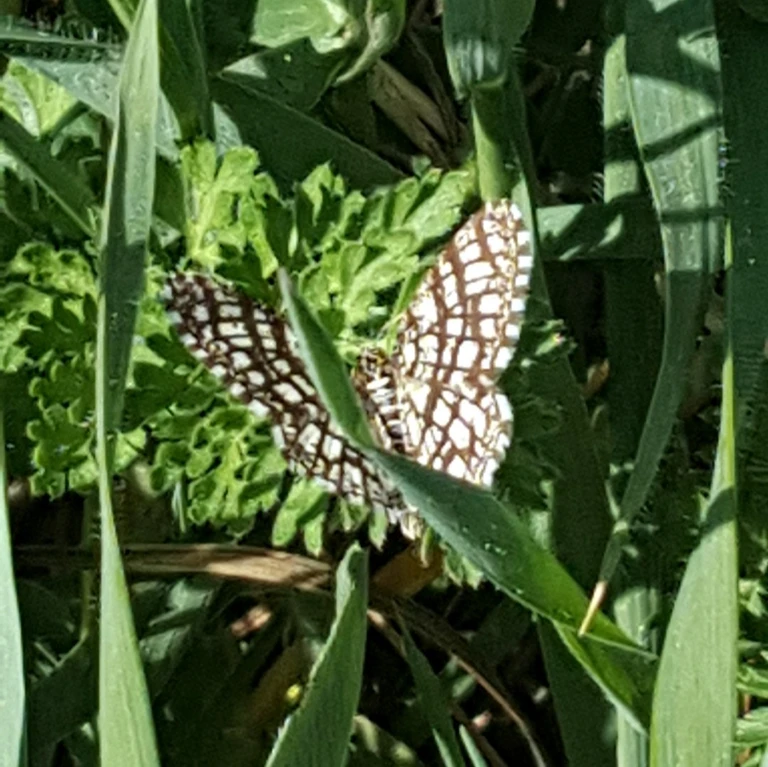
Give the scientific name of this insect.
Chiasmia clathrata
